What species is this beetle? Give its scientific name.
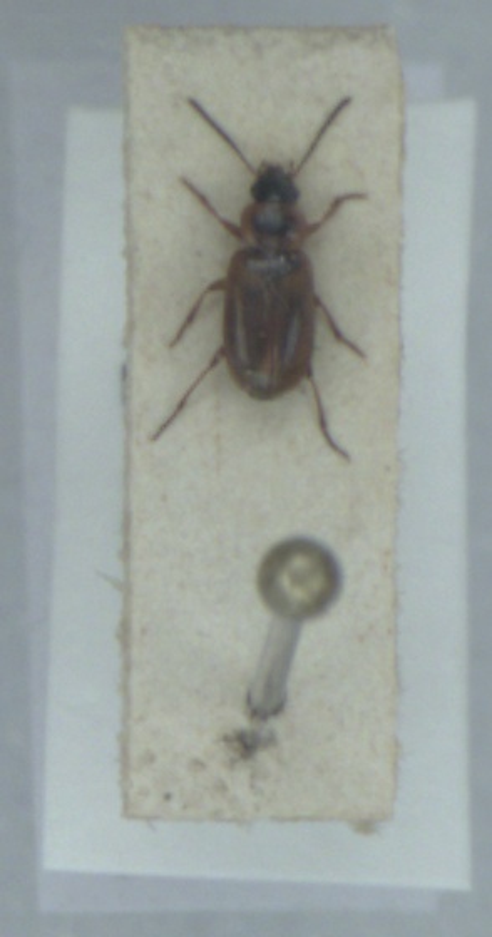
Acupalpus dorsalis
